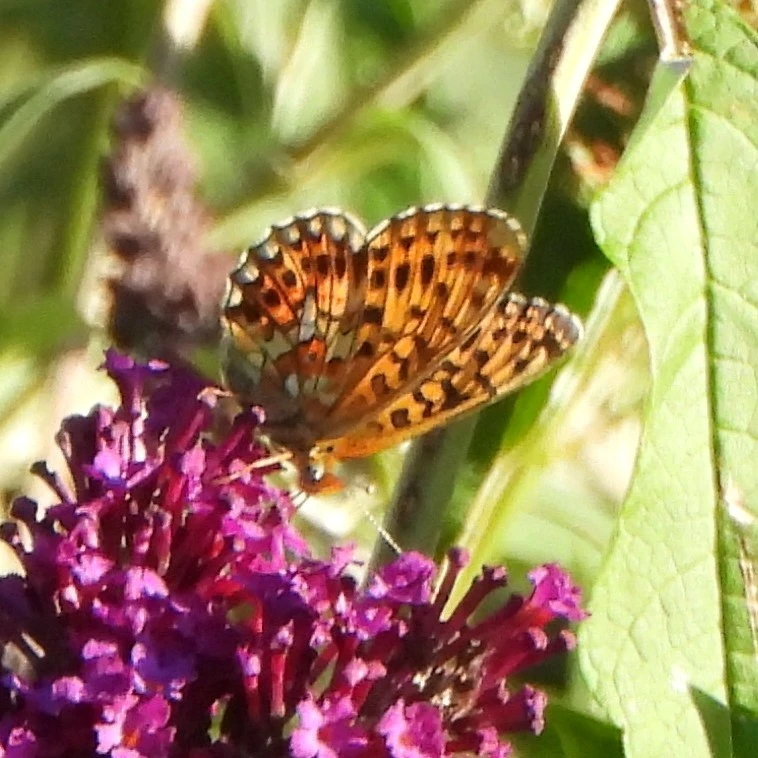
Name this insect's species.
Boloria euphrosyne (also Clossiana euphrosyne)
